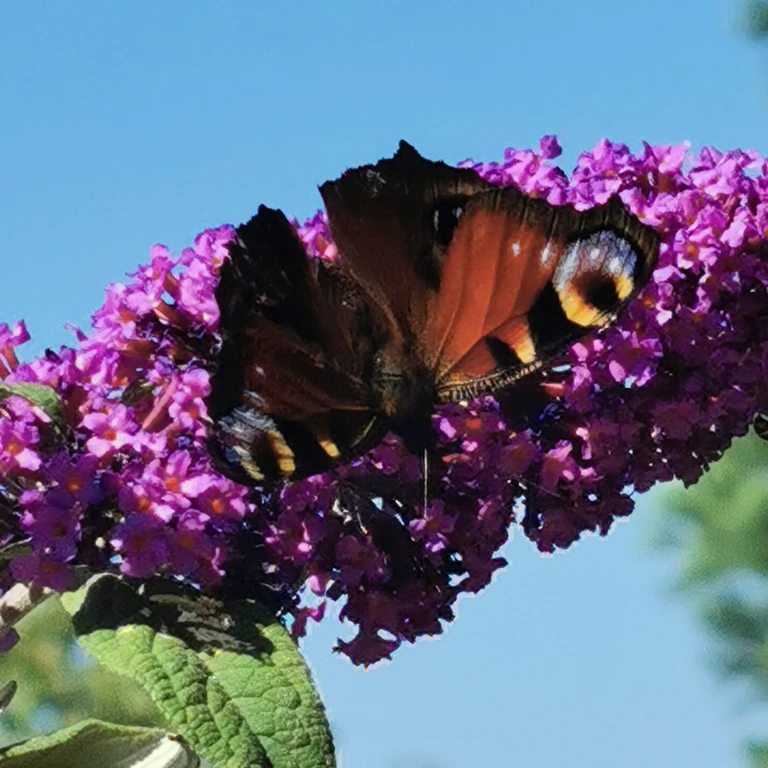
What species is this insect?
Aglais io
